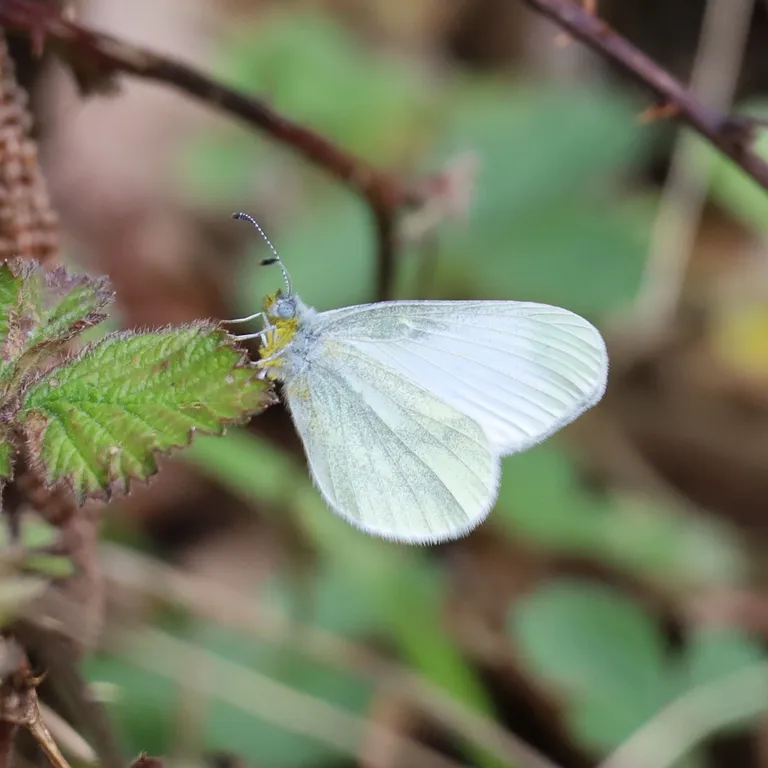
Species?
Leptidea sinapis/juvernica
